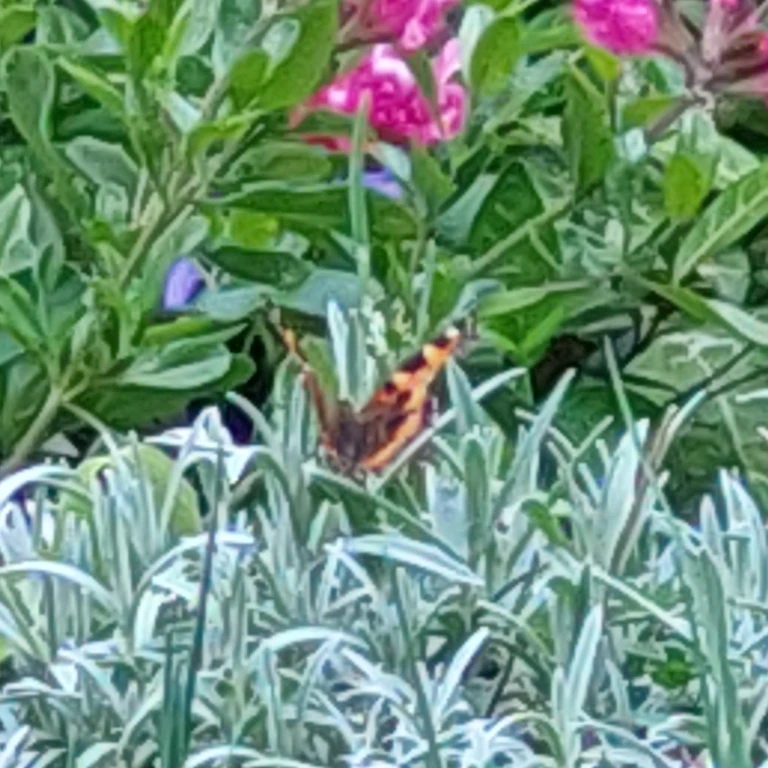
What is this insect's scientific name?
Aglais urticae
